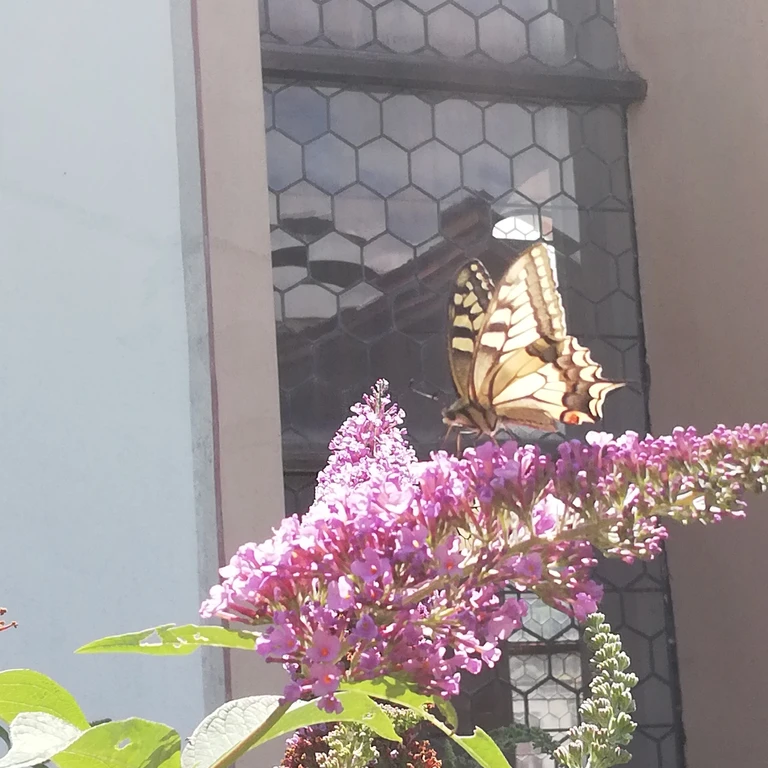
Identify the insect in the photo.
Papilio machaon
